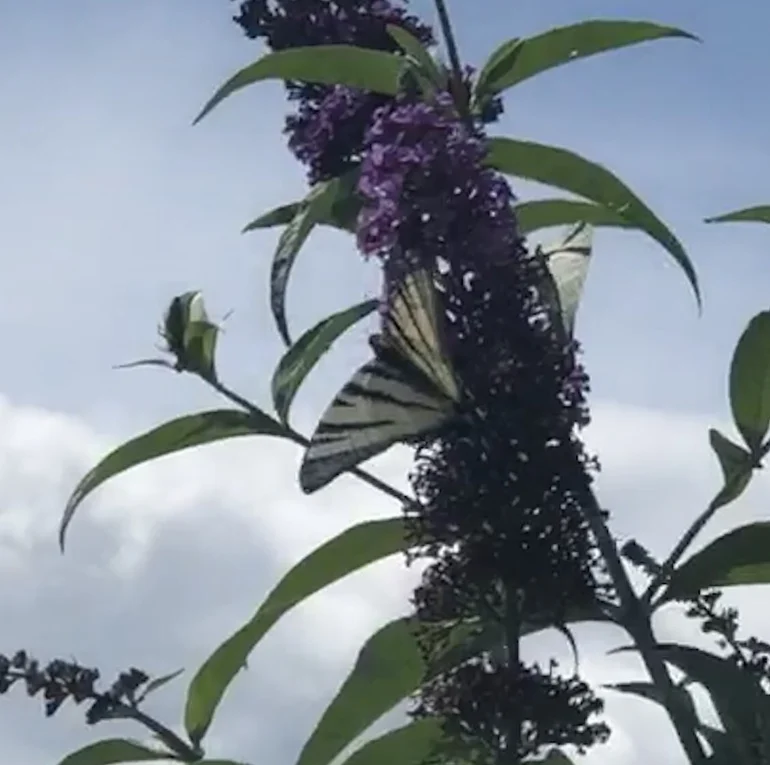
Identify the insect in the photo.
Iphiclides podalirius
